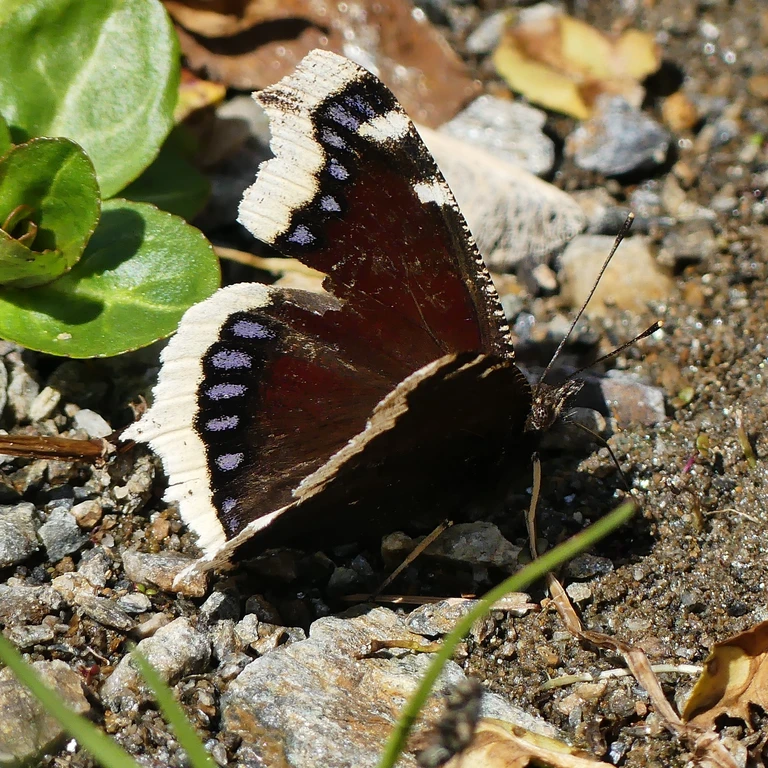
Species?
Nymphalis antiopa
